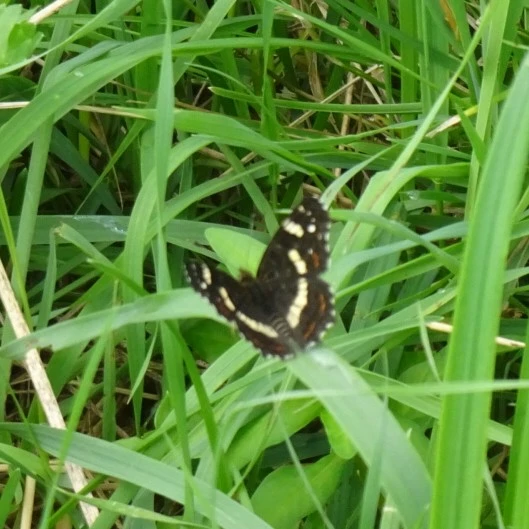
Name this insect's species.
Araschnia levana
